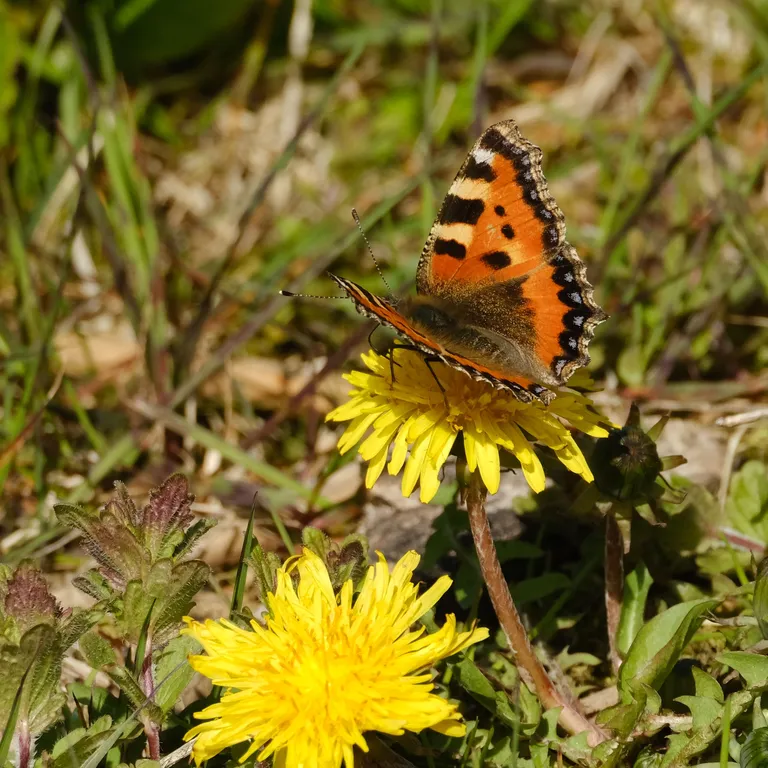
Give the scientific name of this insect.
Aglais urticae
